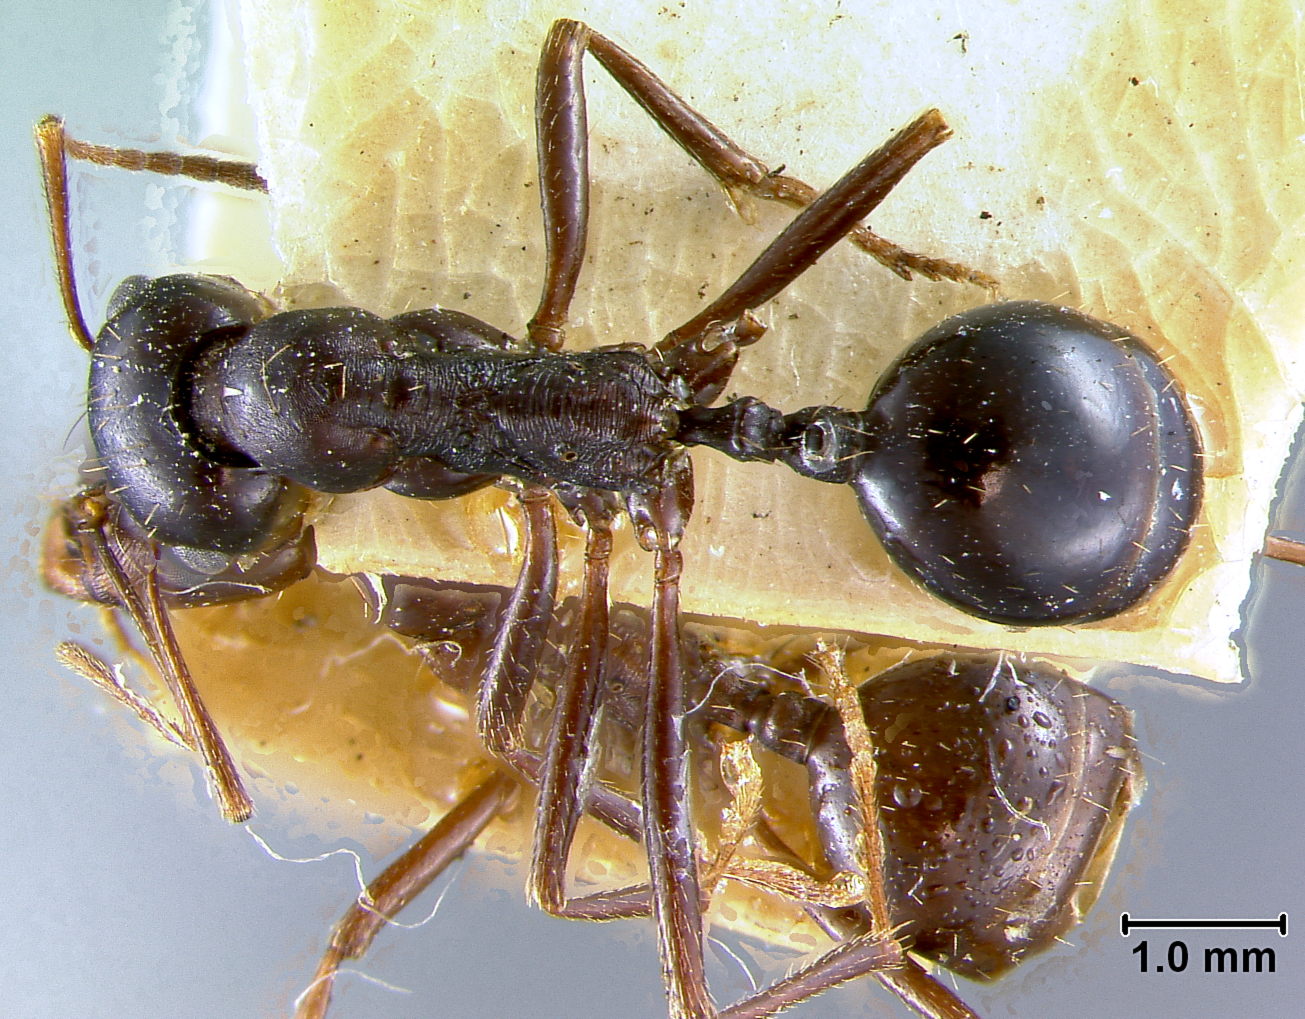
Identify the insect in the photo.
Messor denticornis
